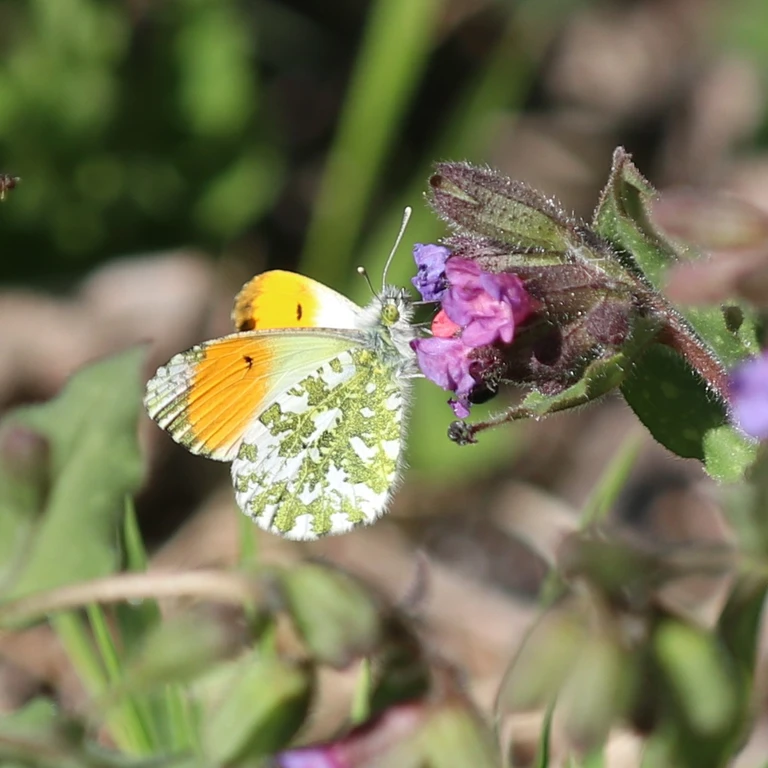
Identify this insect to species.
Anthocharis cardamines
